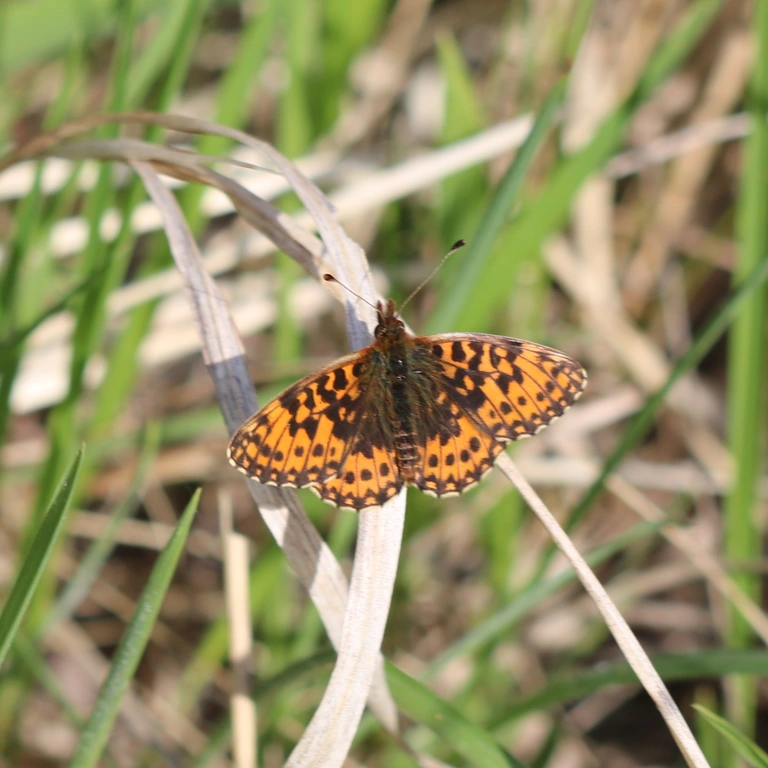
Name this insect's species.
Boloria dia
